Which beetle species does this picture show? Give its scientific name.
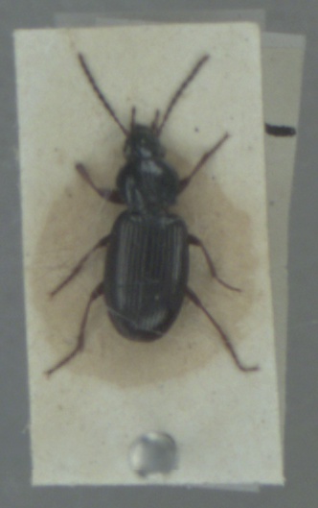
Pterostichus strenuus
